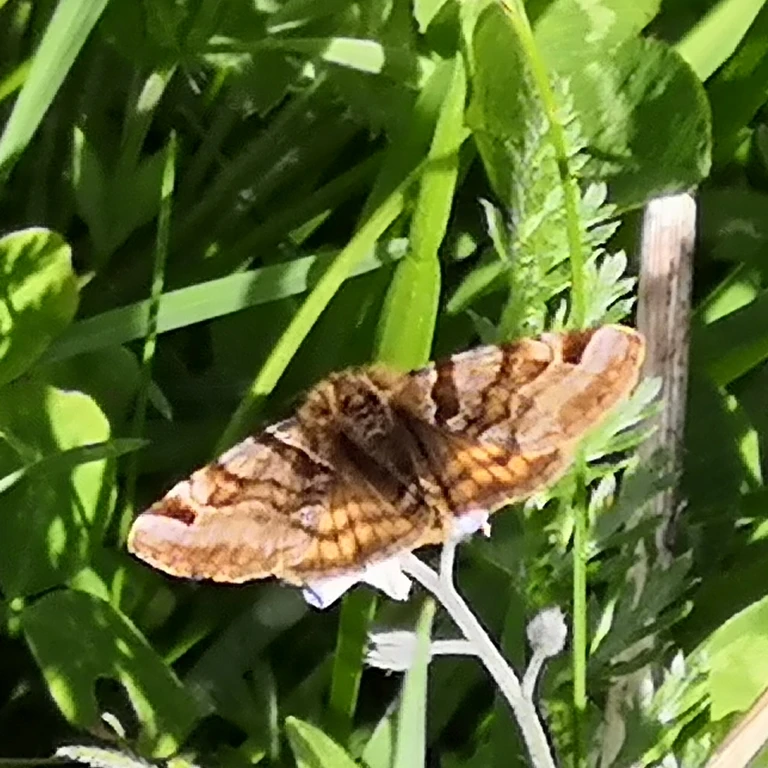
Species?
Euclidia glyphica
